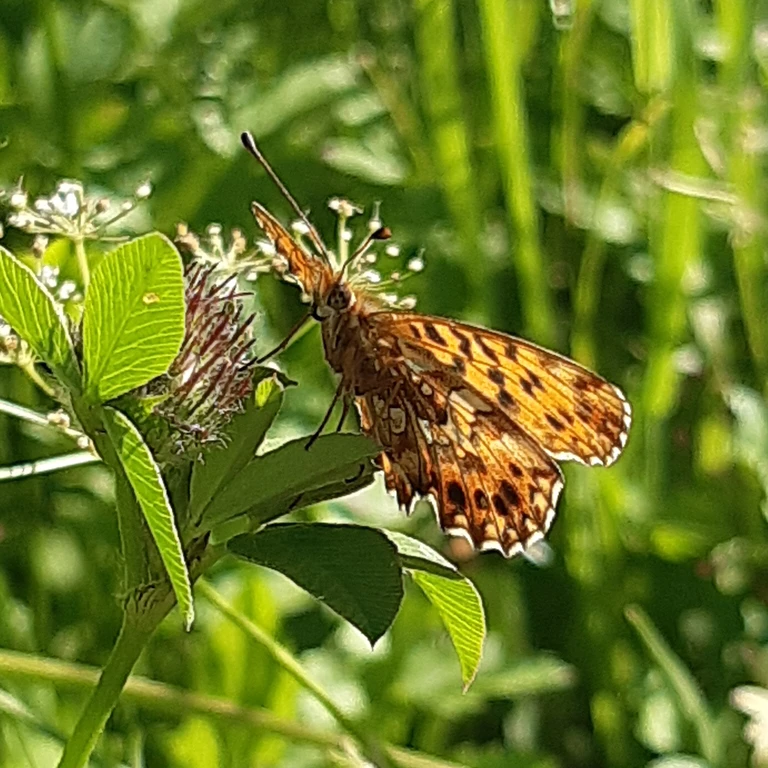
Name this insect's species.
Boloria dia
